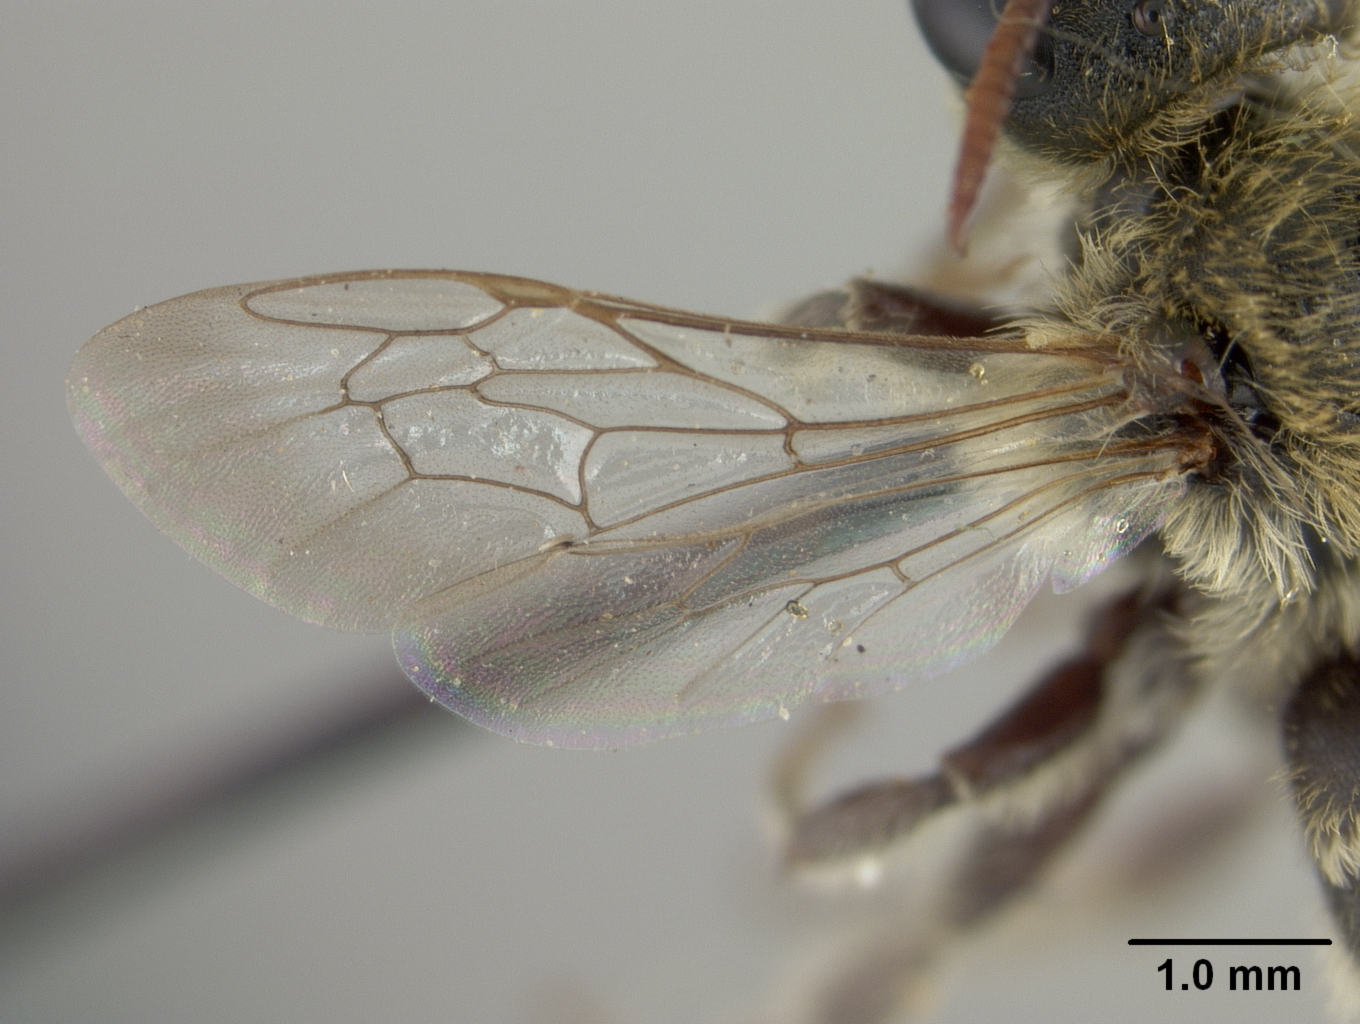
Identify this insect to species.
Alcidamea mucronata
